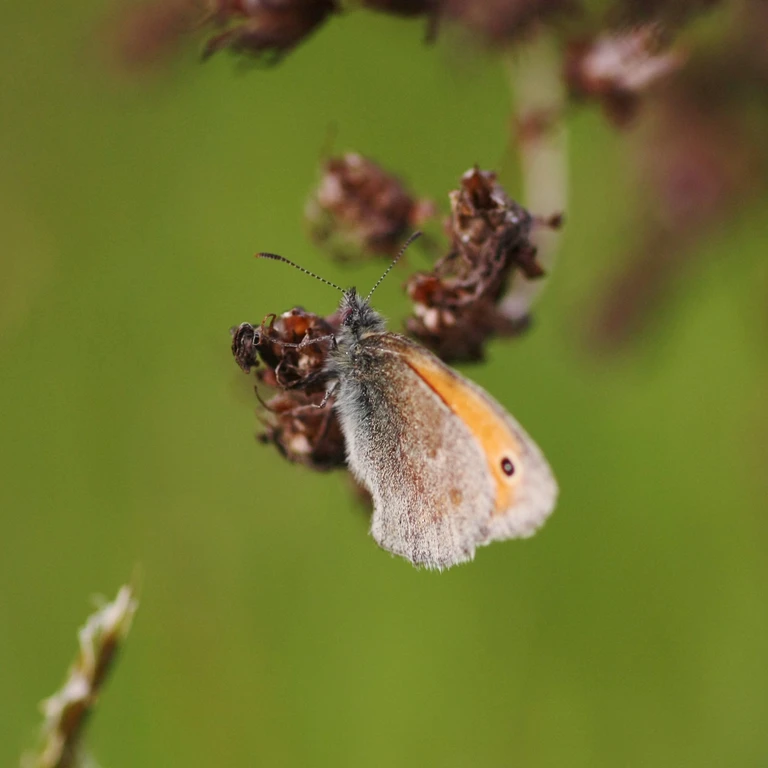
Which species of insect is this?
Coenonympha pamphilus
